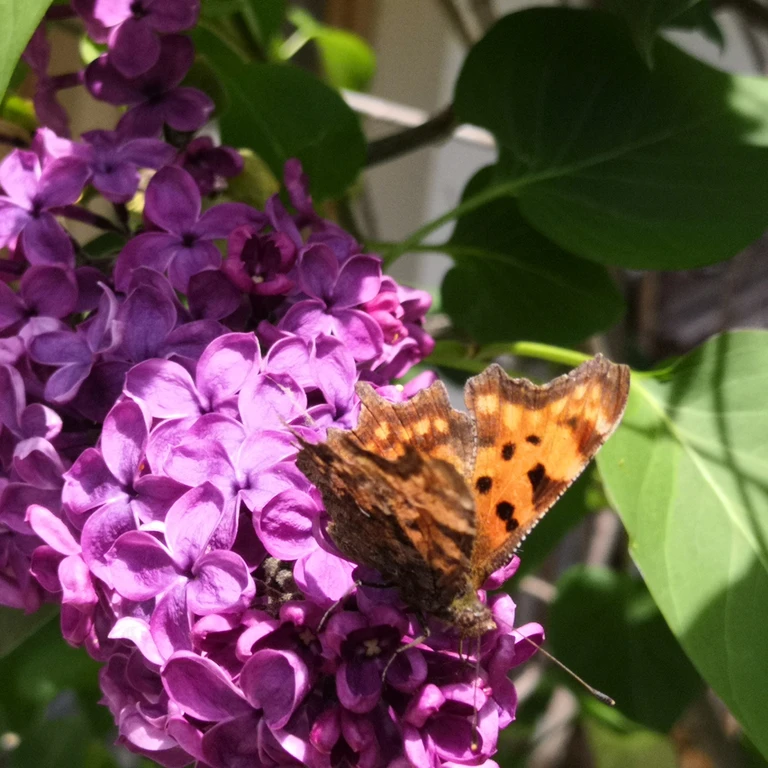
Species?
Polygonia c-album
